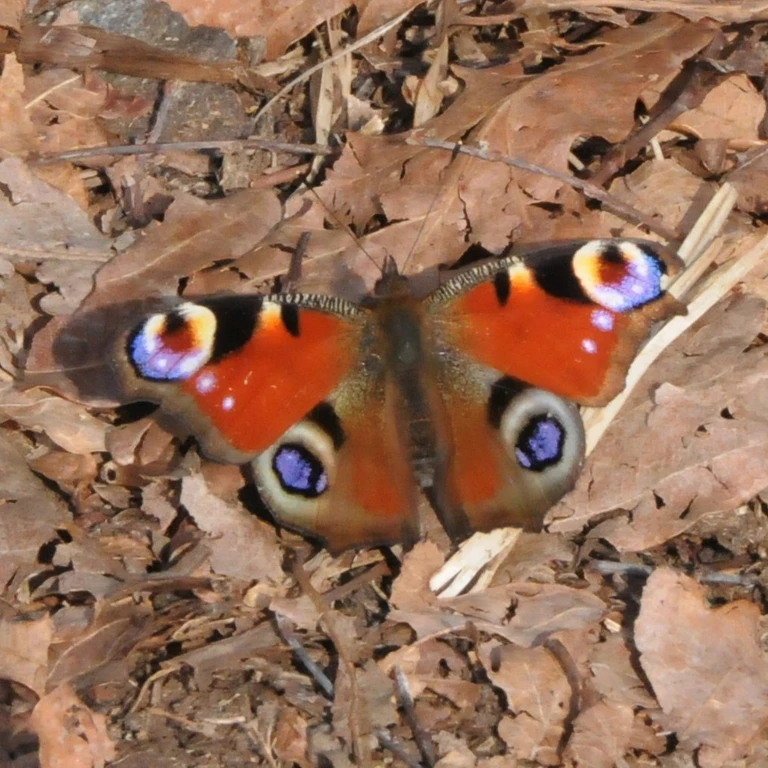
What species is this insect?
Aglais io
